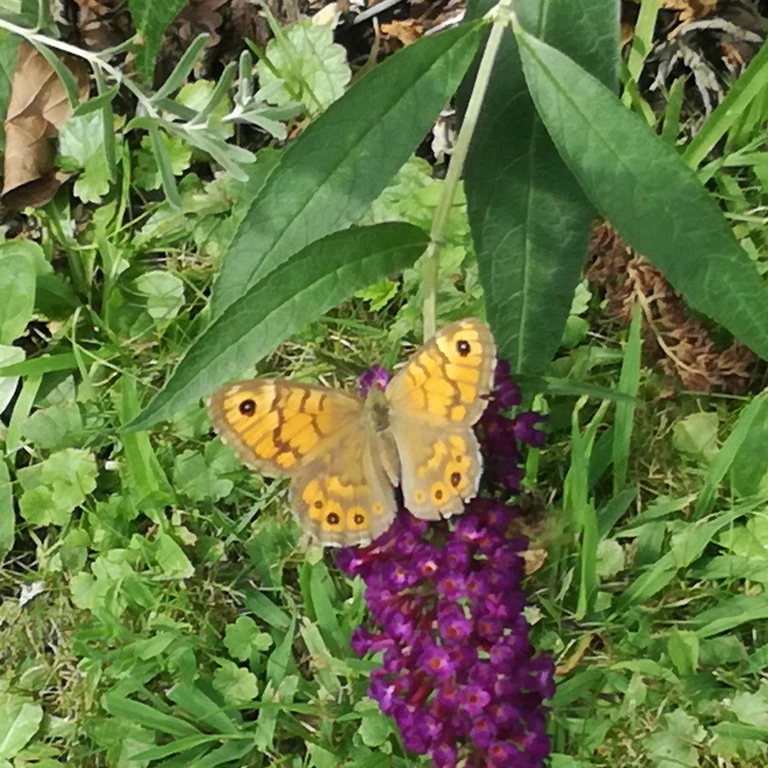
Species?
Lasiommata megera (also Pararge megera)
